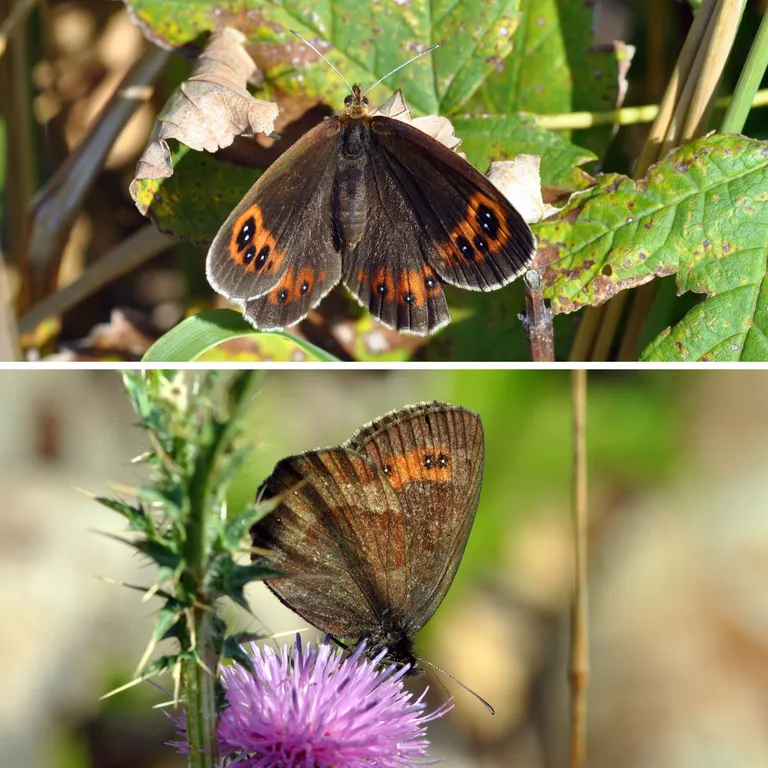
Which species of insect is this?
Erebia aethiops
